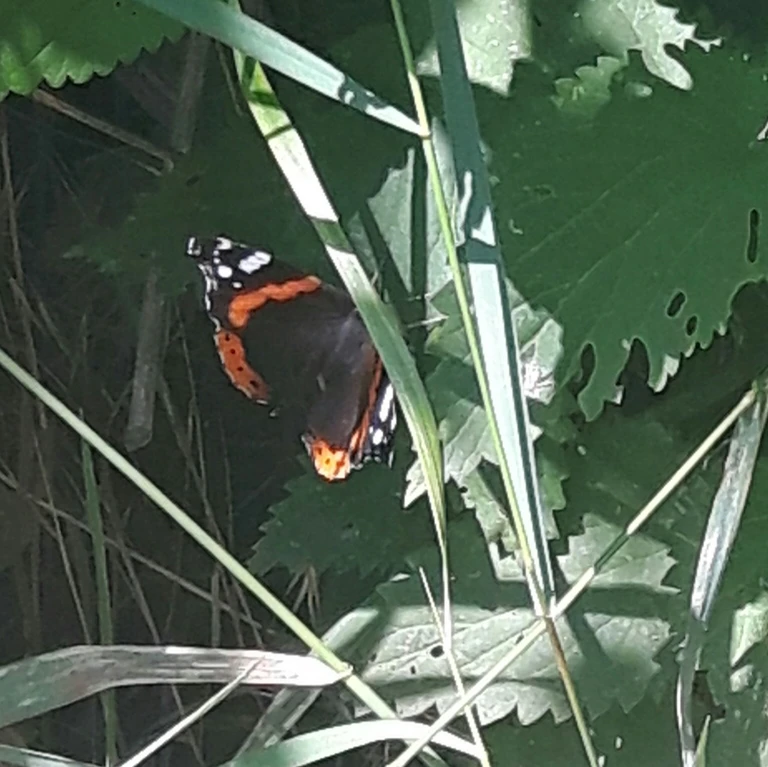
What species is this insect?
Vanessa atalanta
